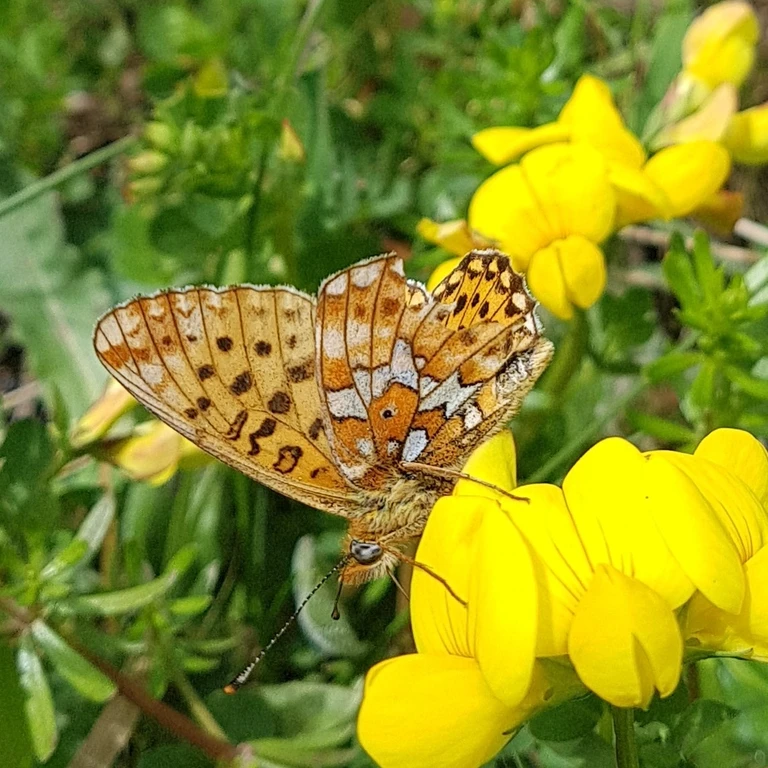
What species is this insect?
Boloria euphrosyne (also Clossiana euphrosyne)
